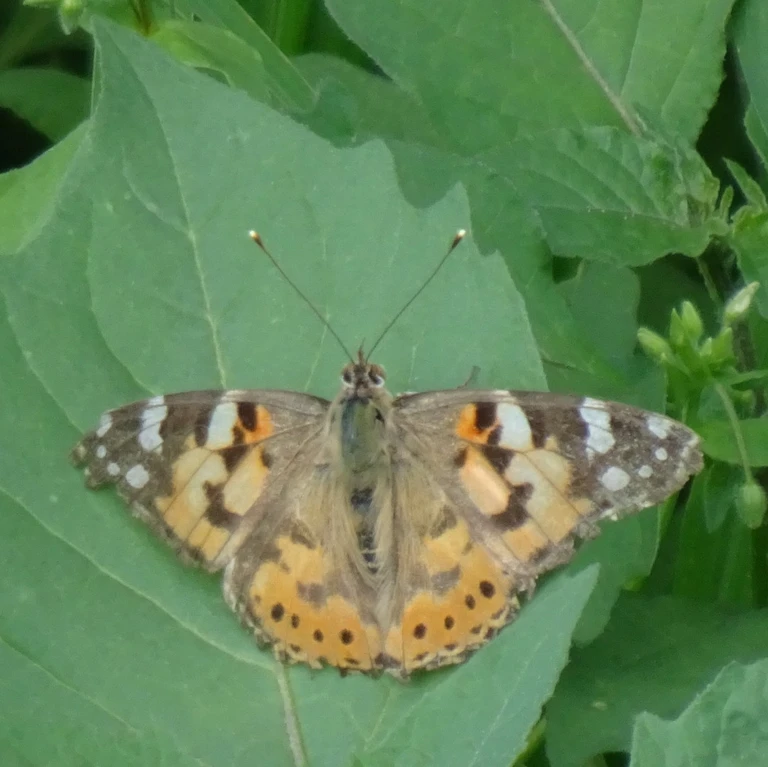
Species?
Vanessa cardui
